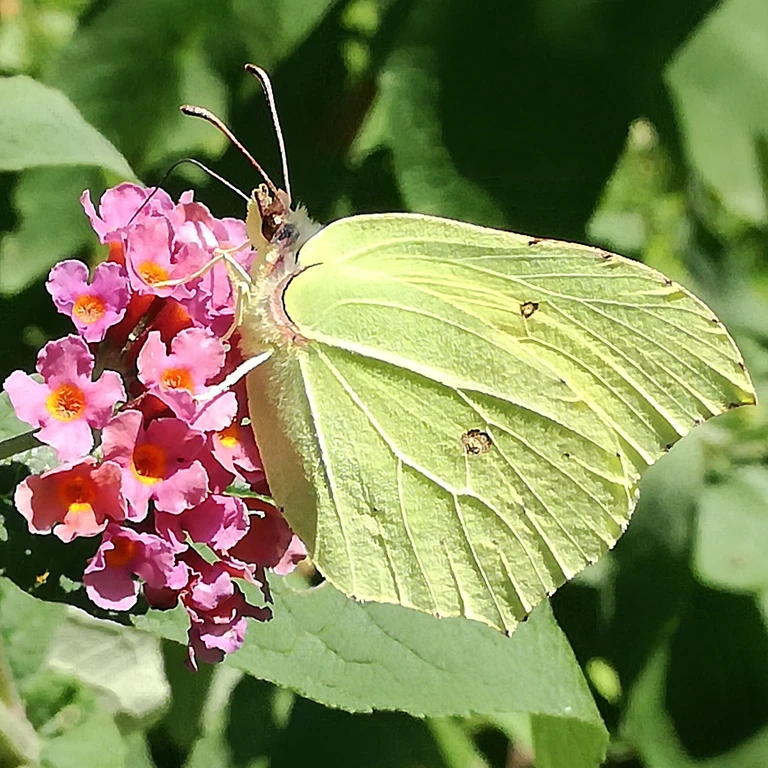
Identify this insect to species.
Gonepteryx rhamni
